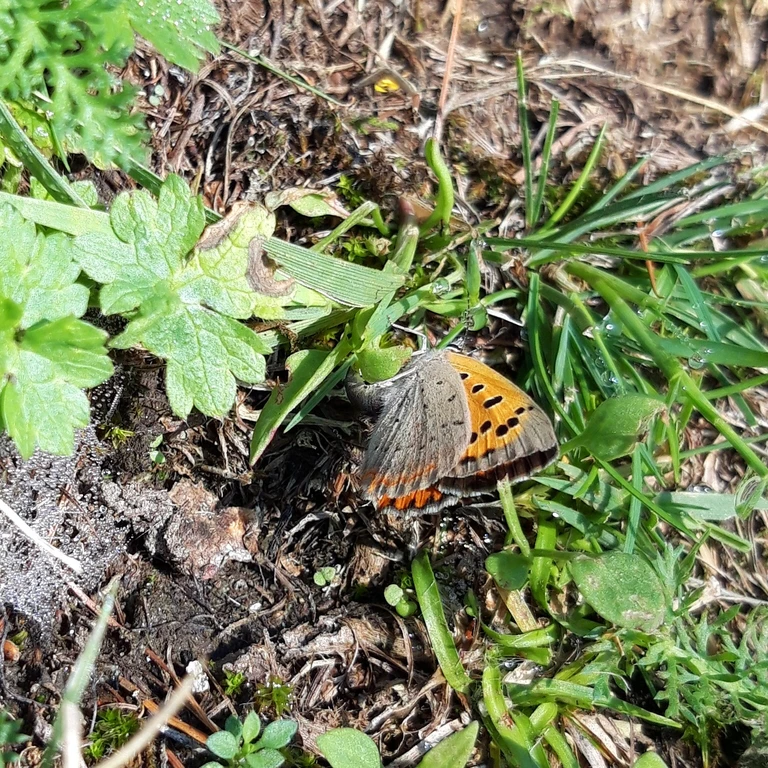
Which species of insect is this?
Lycaena phlaeas
